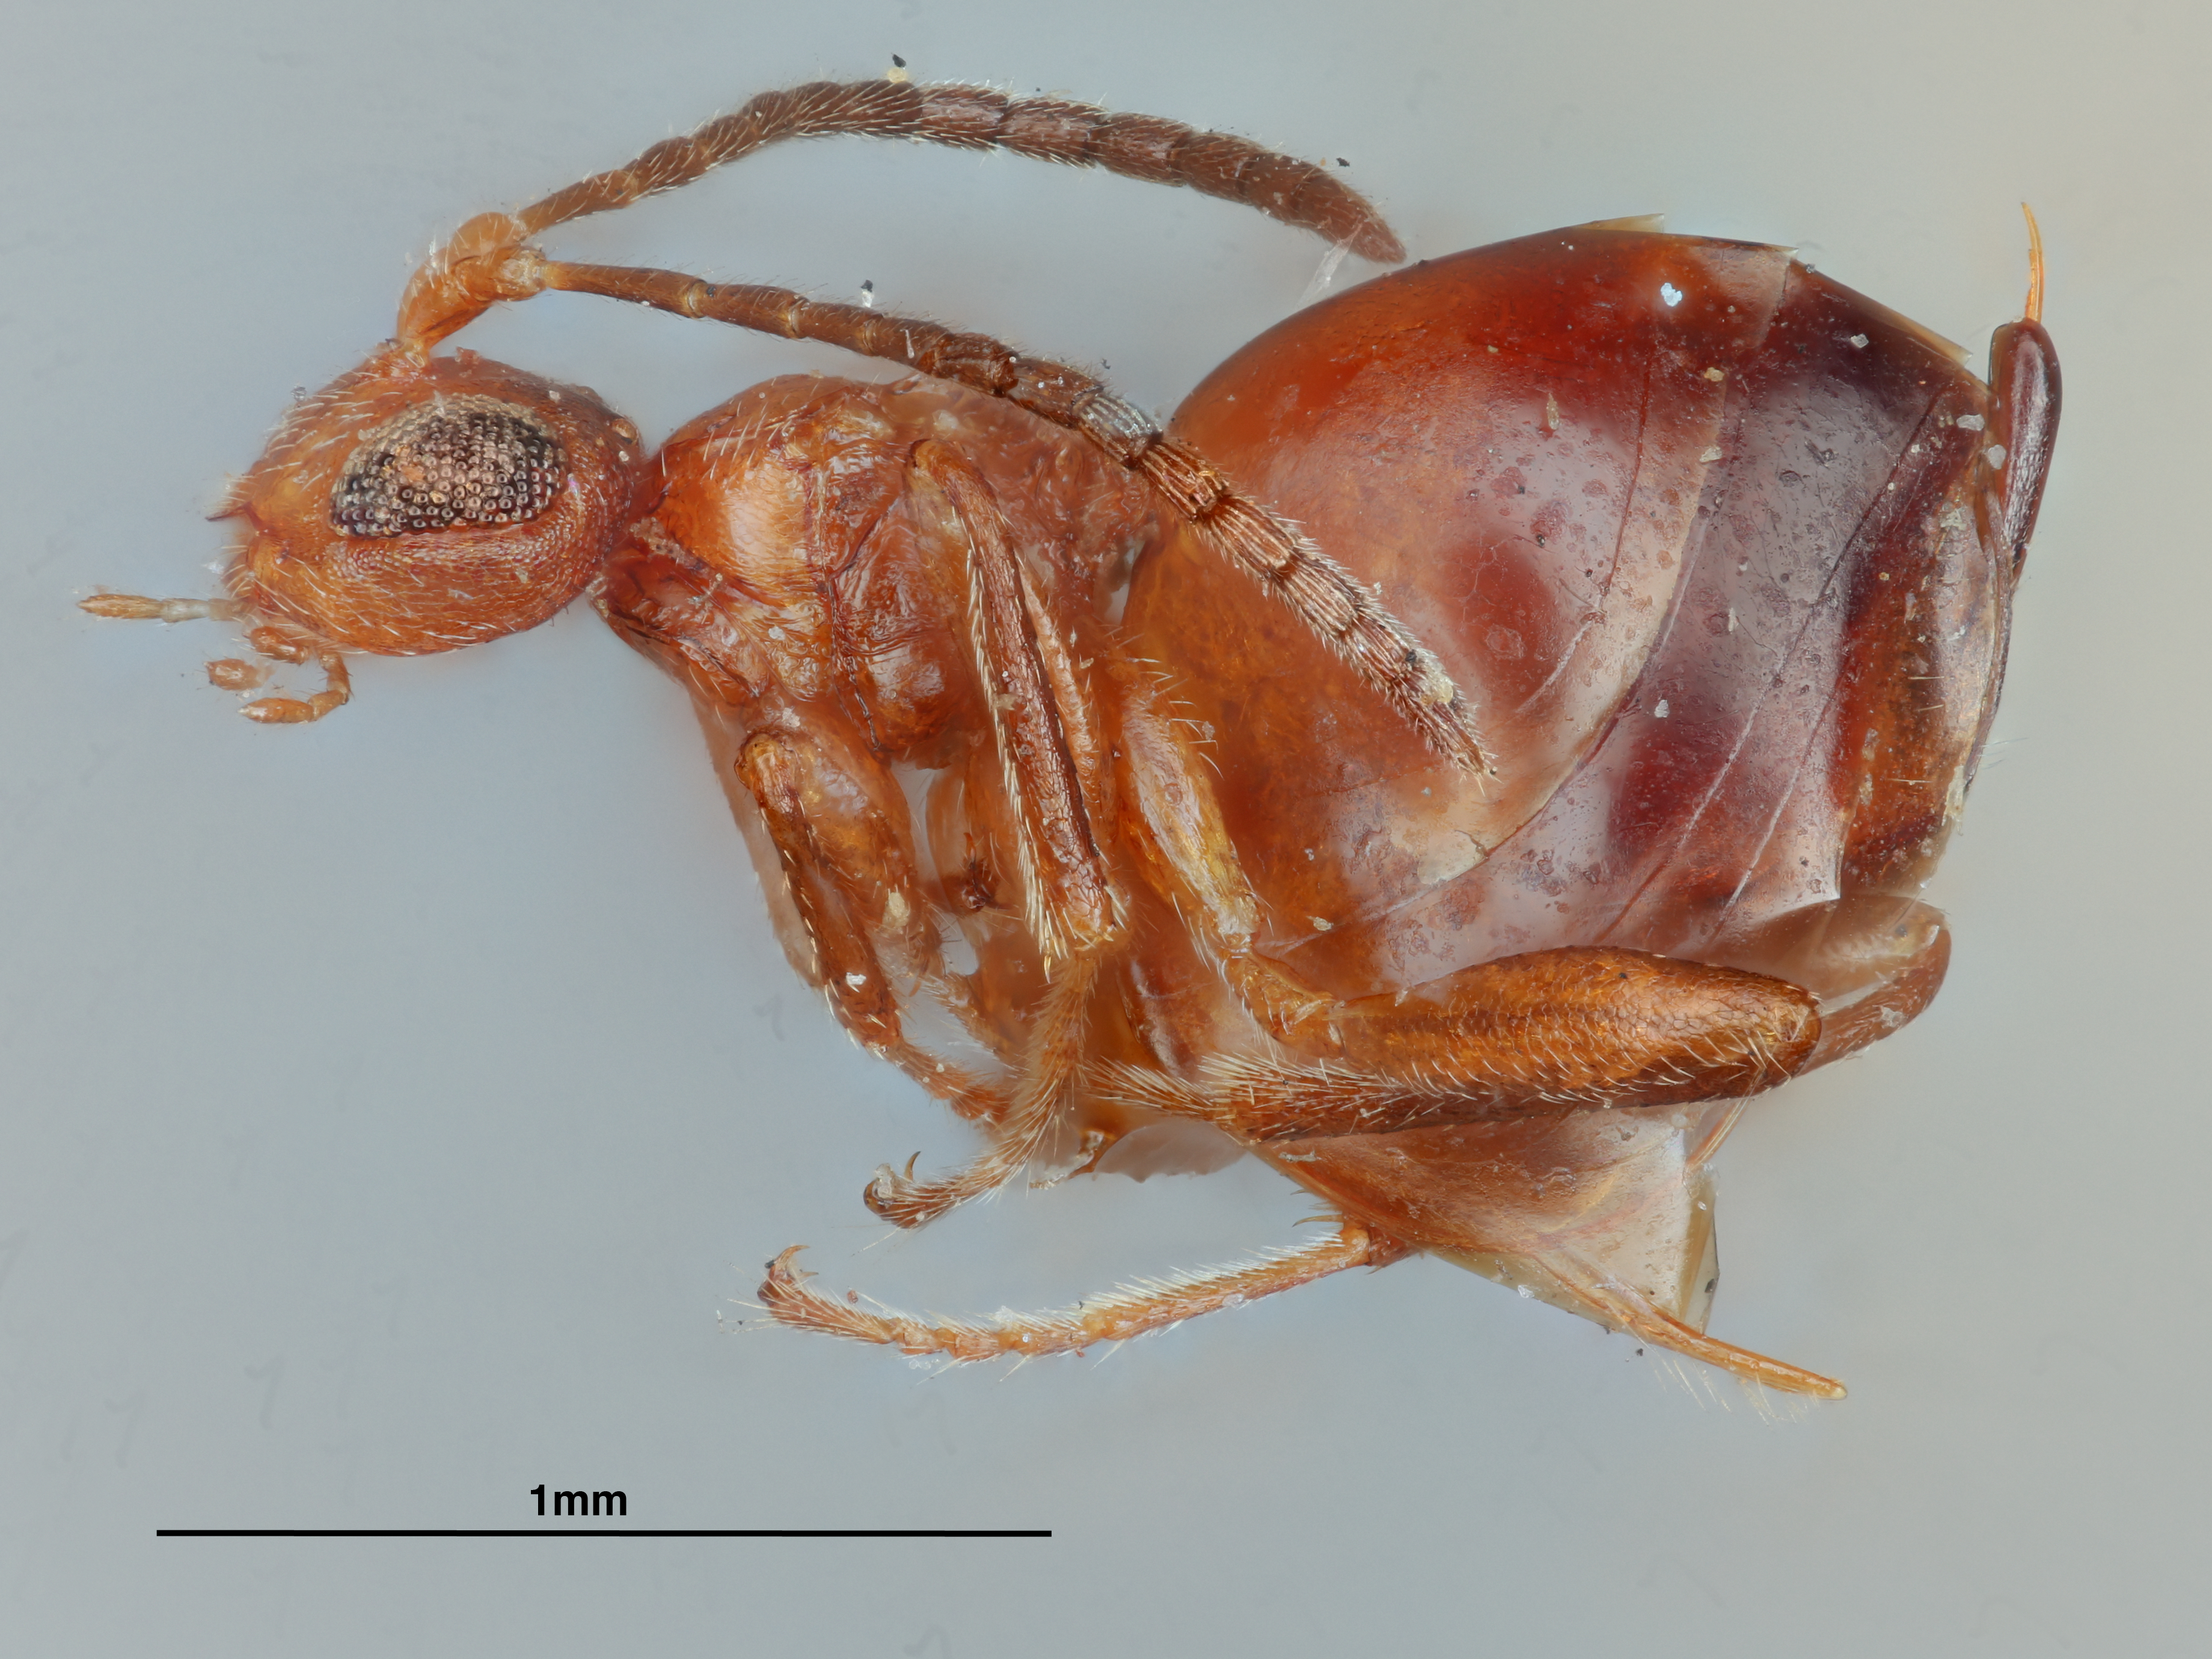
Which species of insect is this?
Parateras hubbardi
